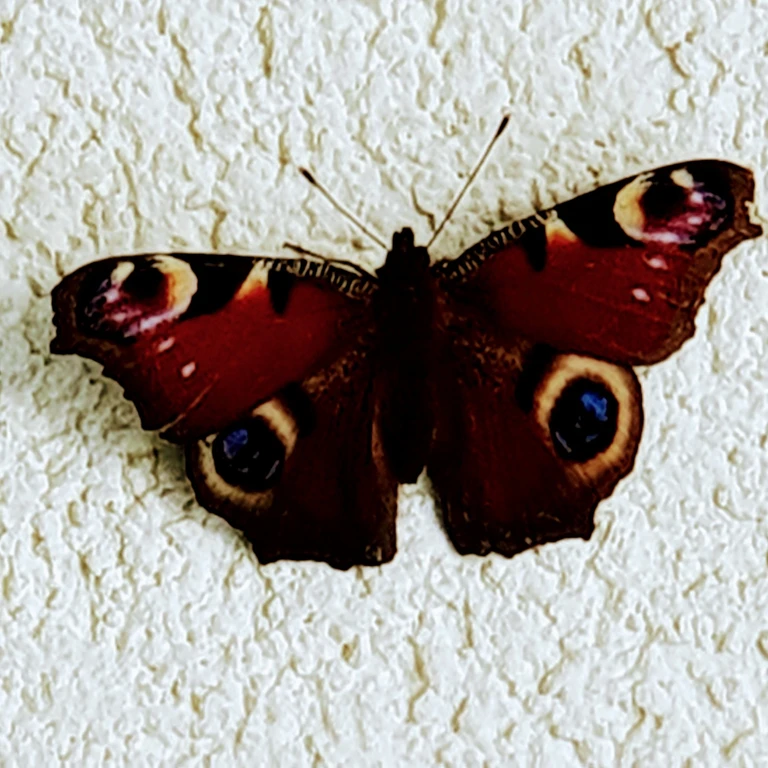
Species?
Aglais io
